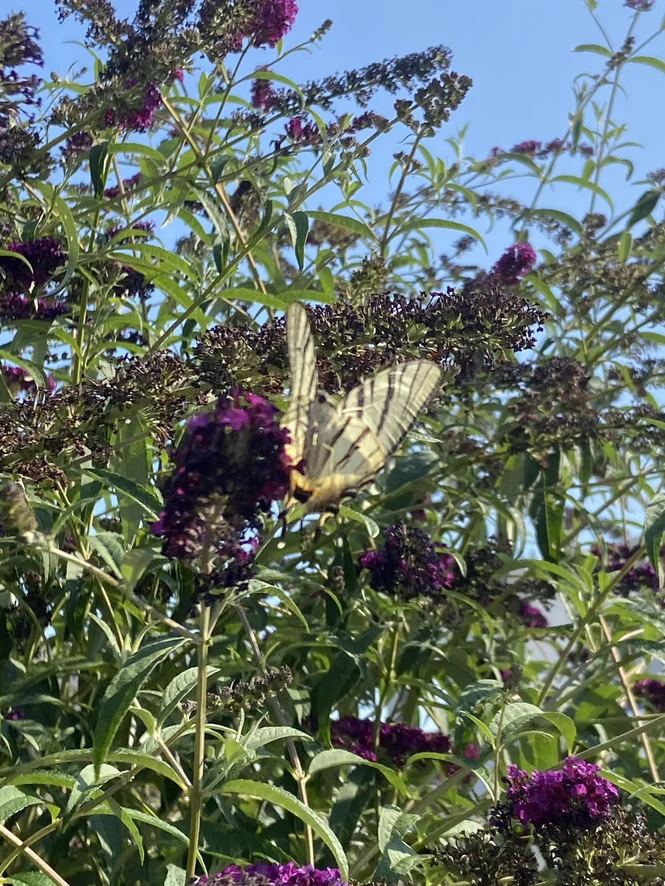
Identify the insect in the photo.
Iphiclides podalirius
